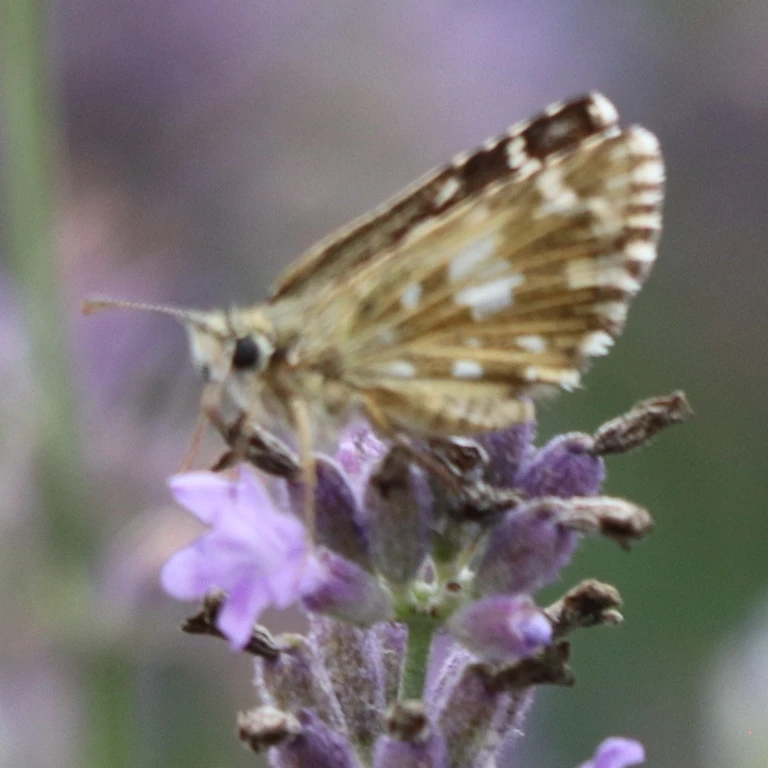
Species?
Pyrgus malvae
